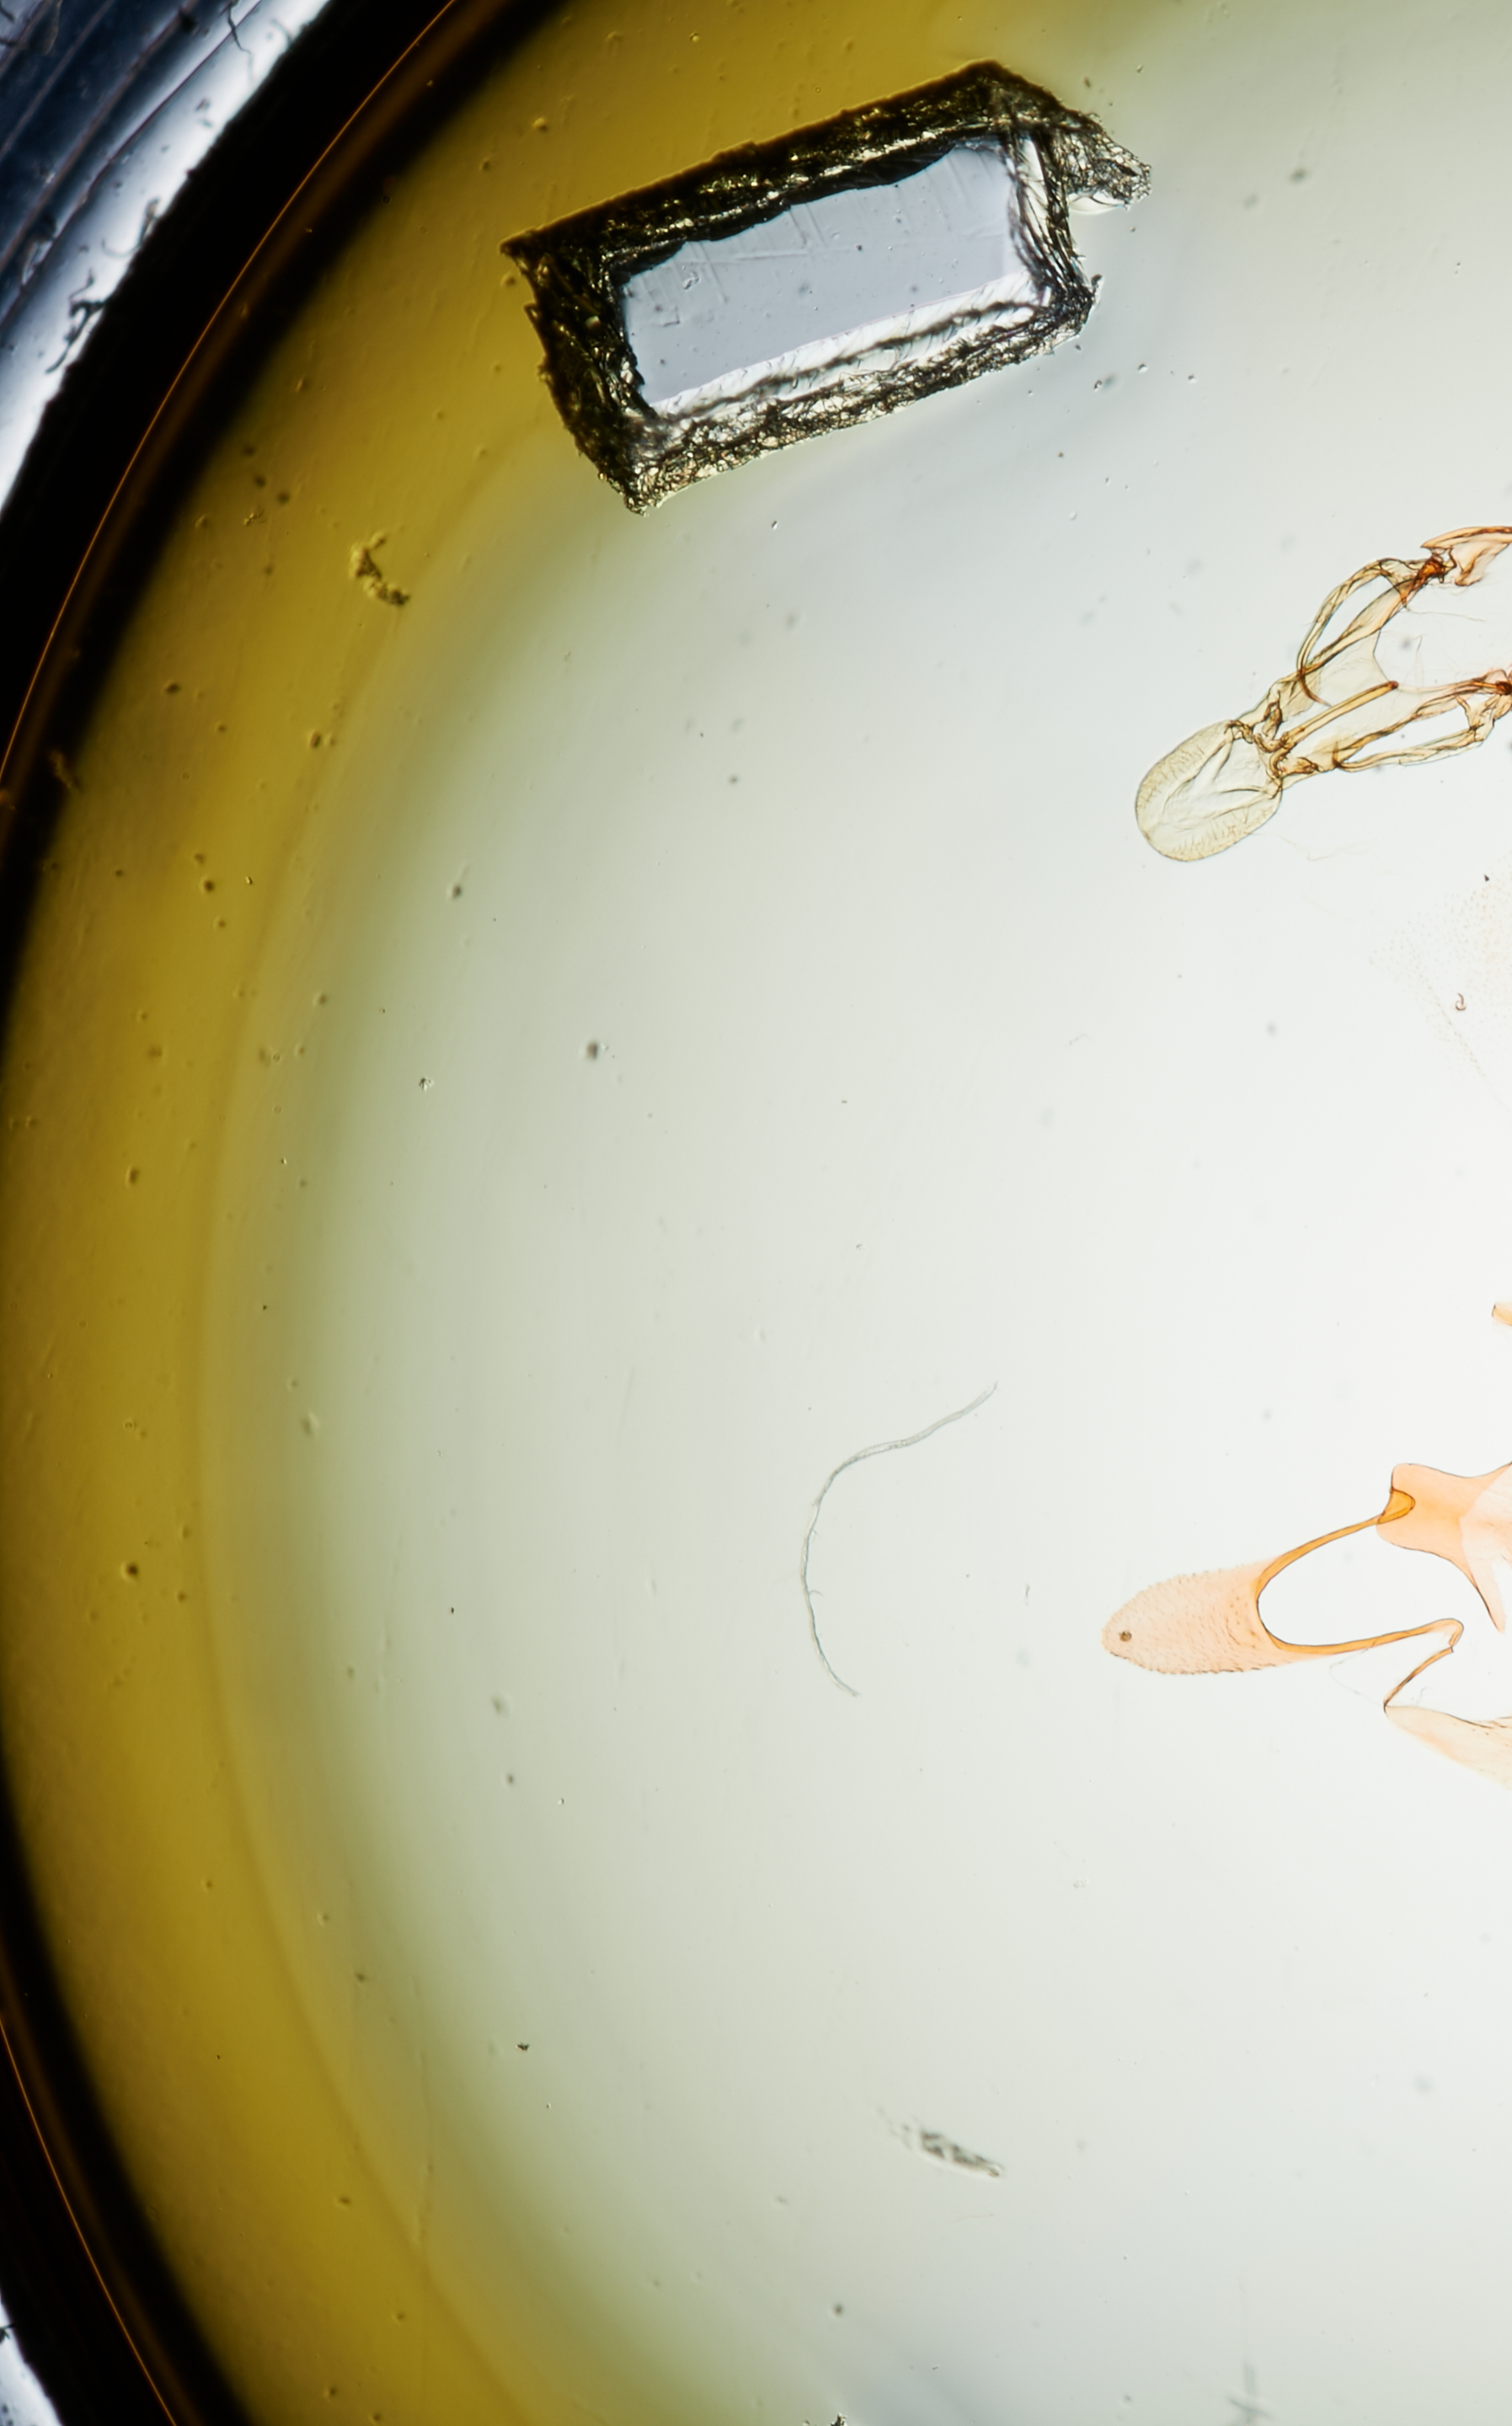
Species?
Chionodes luror
